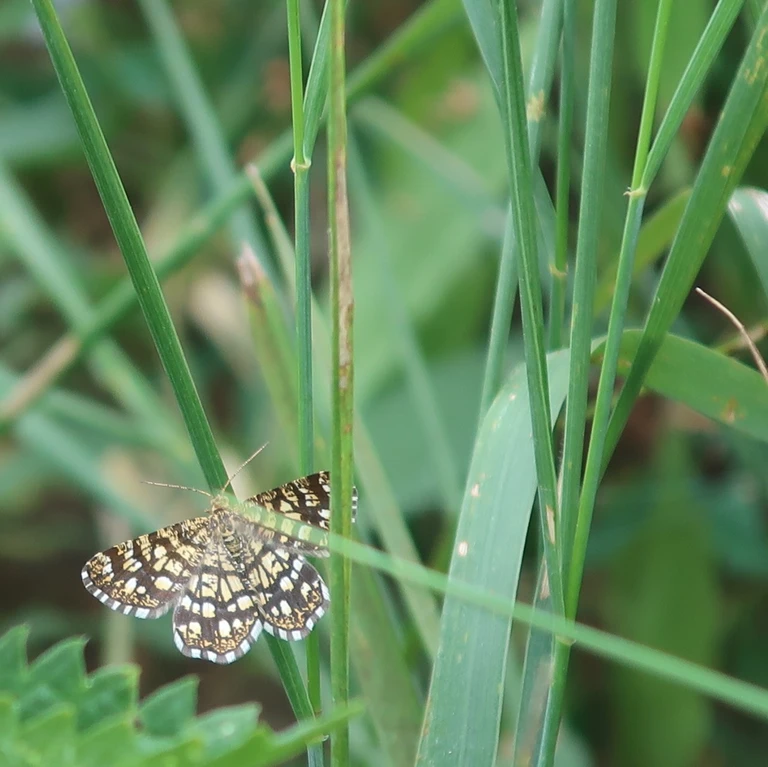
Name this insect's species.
Chiasmia clathrata
